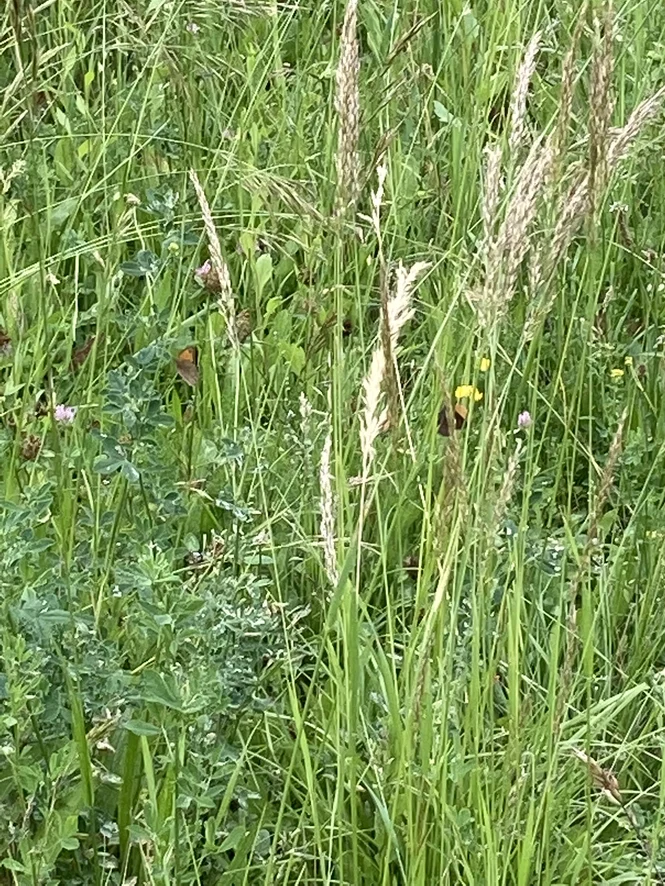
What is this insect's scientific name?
Maniola jurtina
